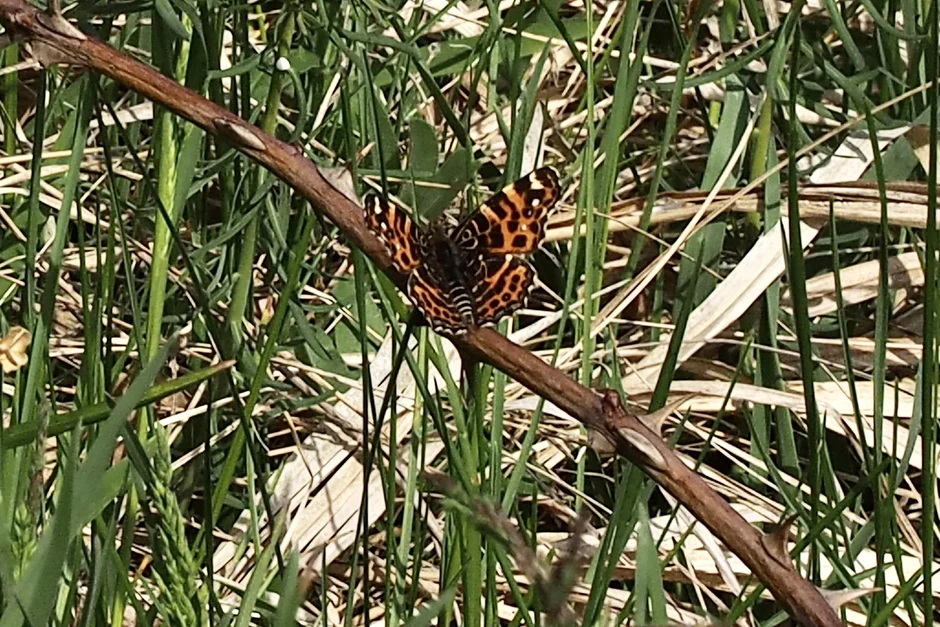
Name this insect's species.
Araschnia levana
